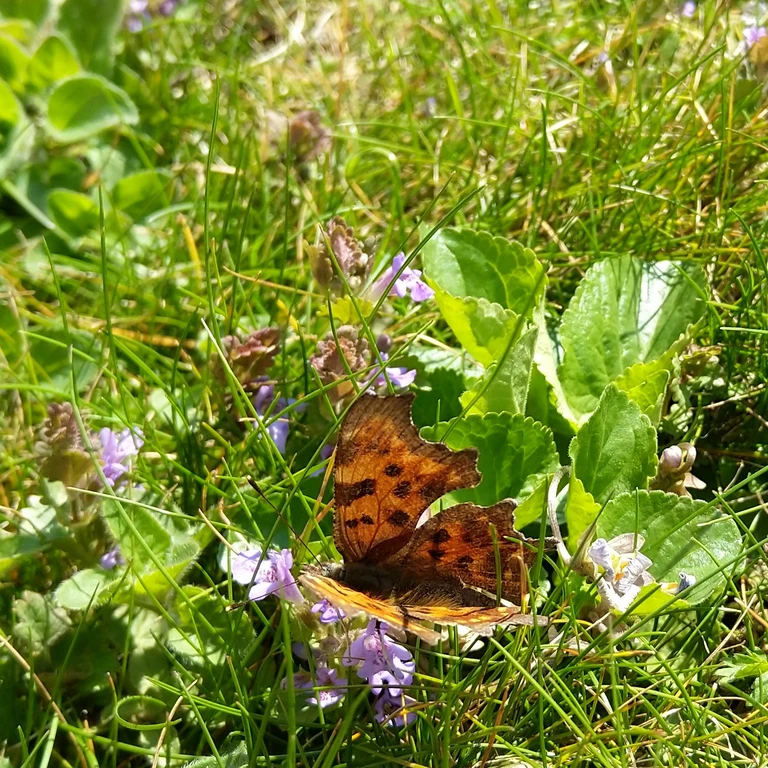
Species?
Polygonia c-album
